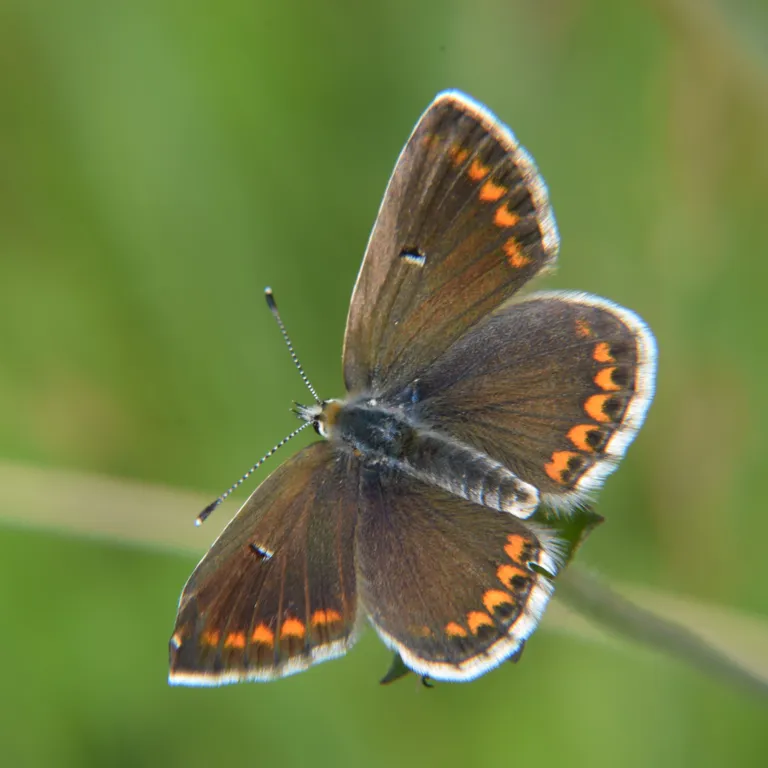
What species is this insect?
Aricia agestis/artaxerxes
